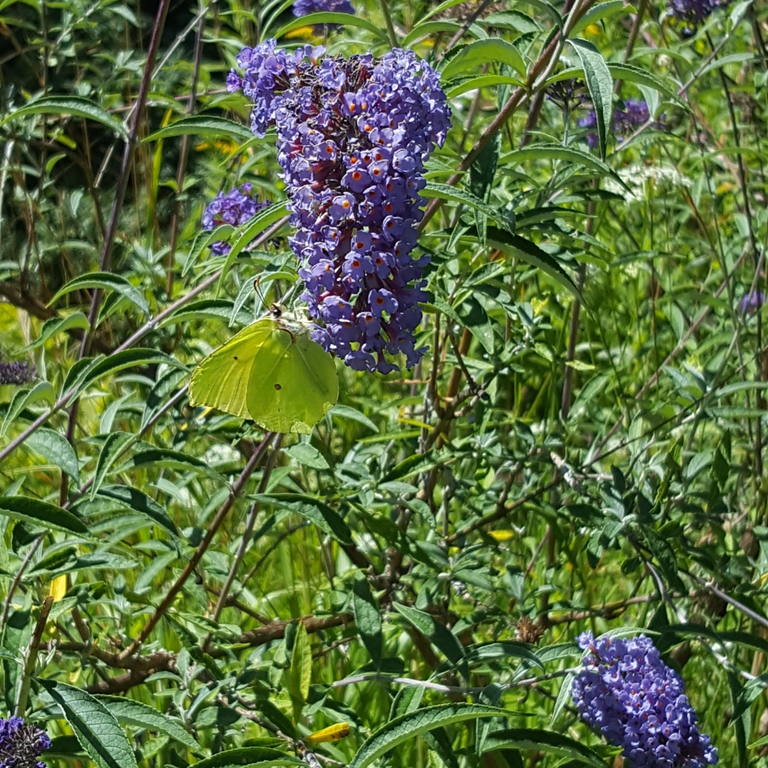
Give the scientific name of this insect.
Gonepteryx rhamni
